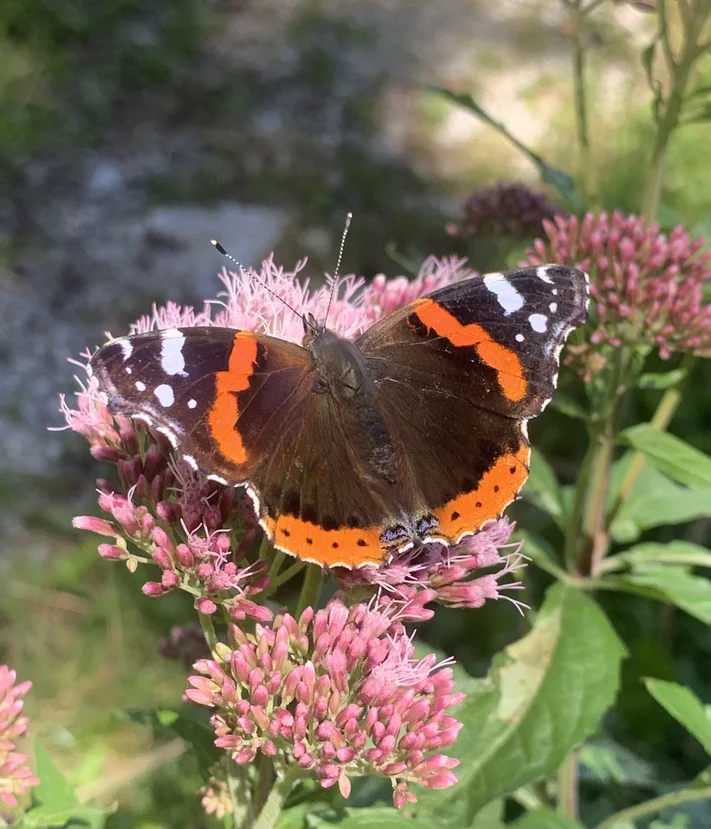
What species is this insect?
Vanessa atalanta
